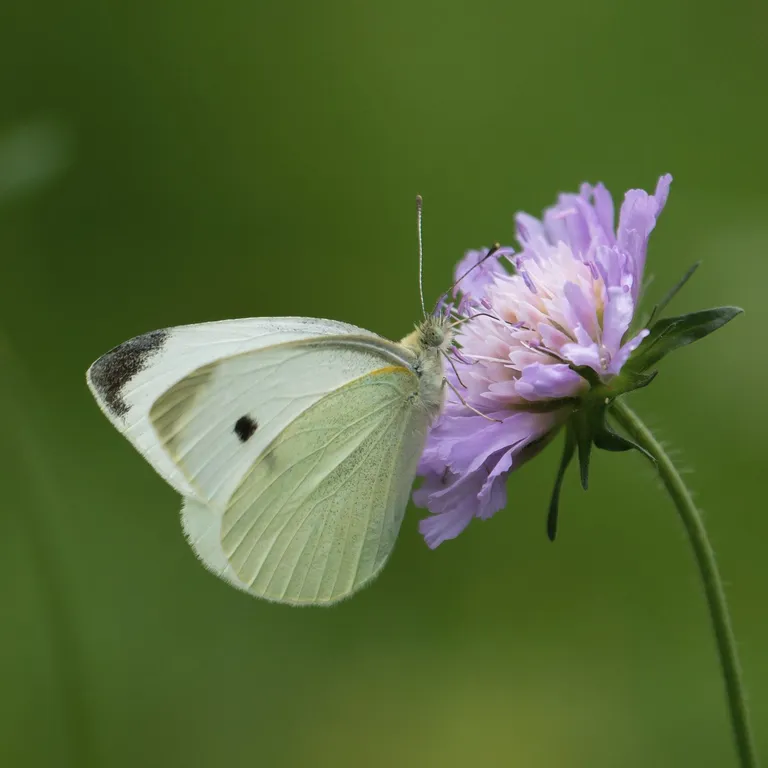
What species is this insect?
Pieris rapae
